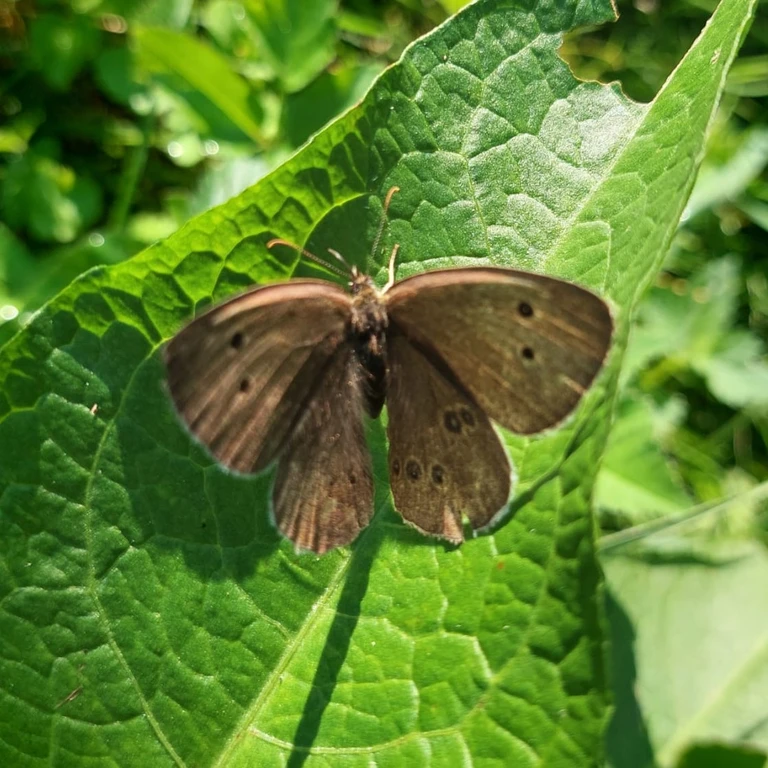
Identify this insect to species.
Aphantopus hyperantus
